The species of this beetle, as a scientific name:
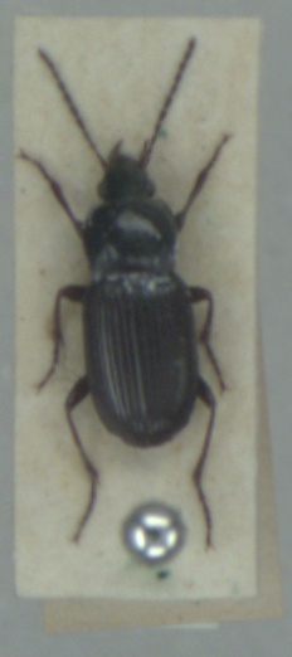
Pterostichus vernalis
